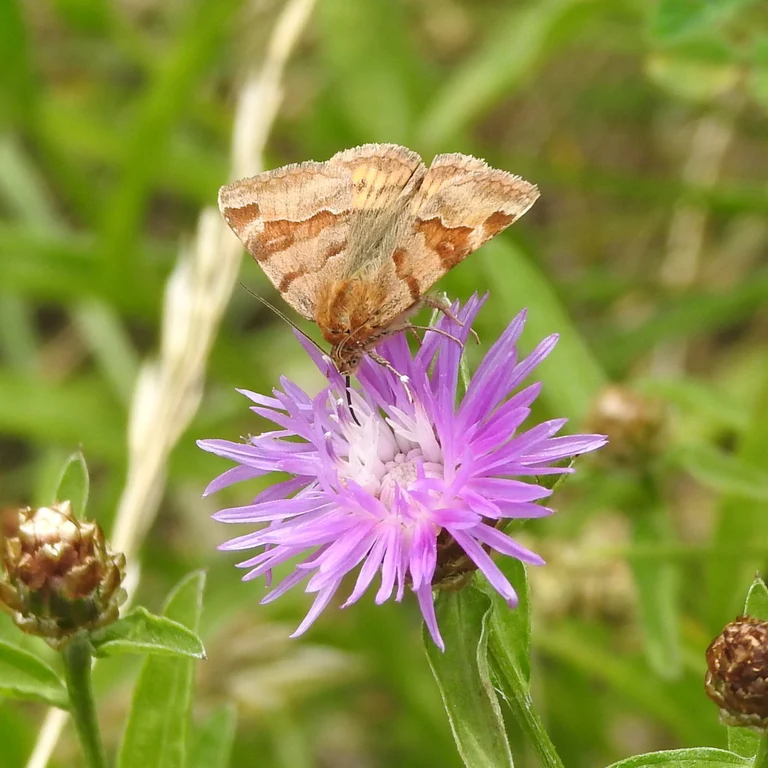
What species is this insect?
Euclidia glyphica
